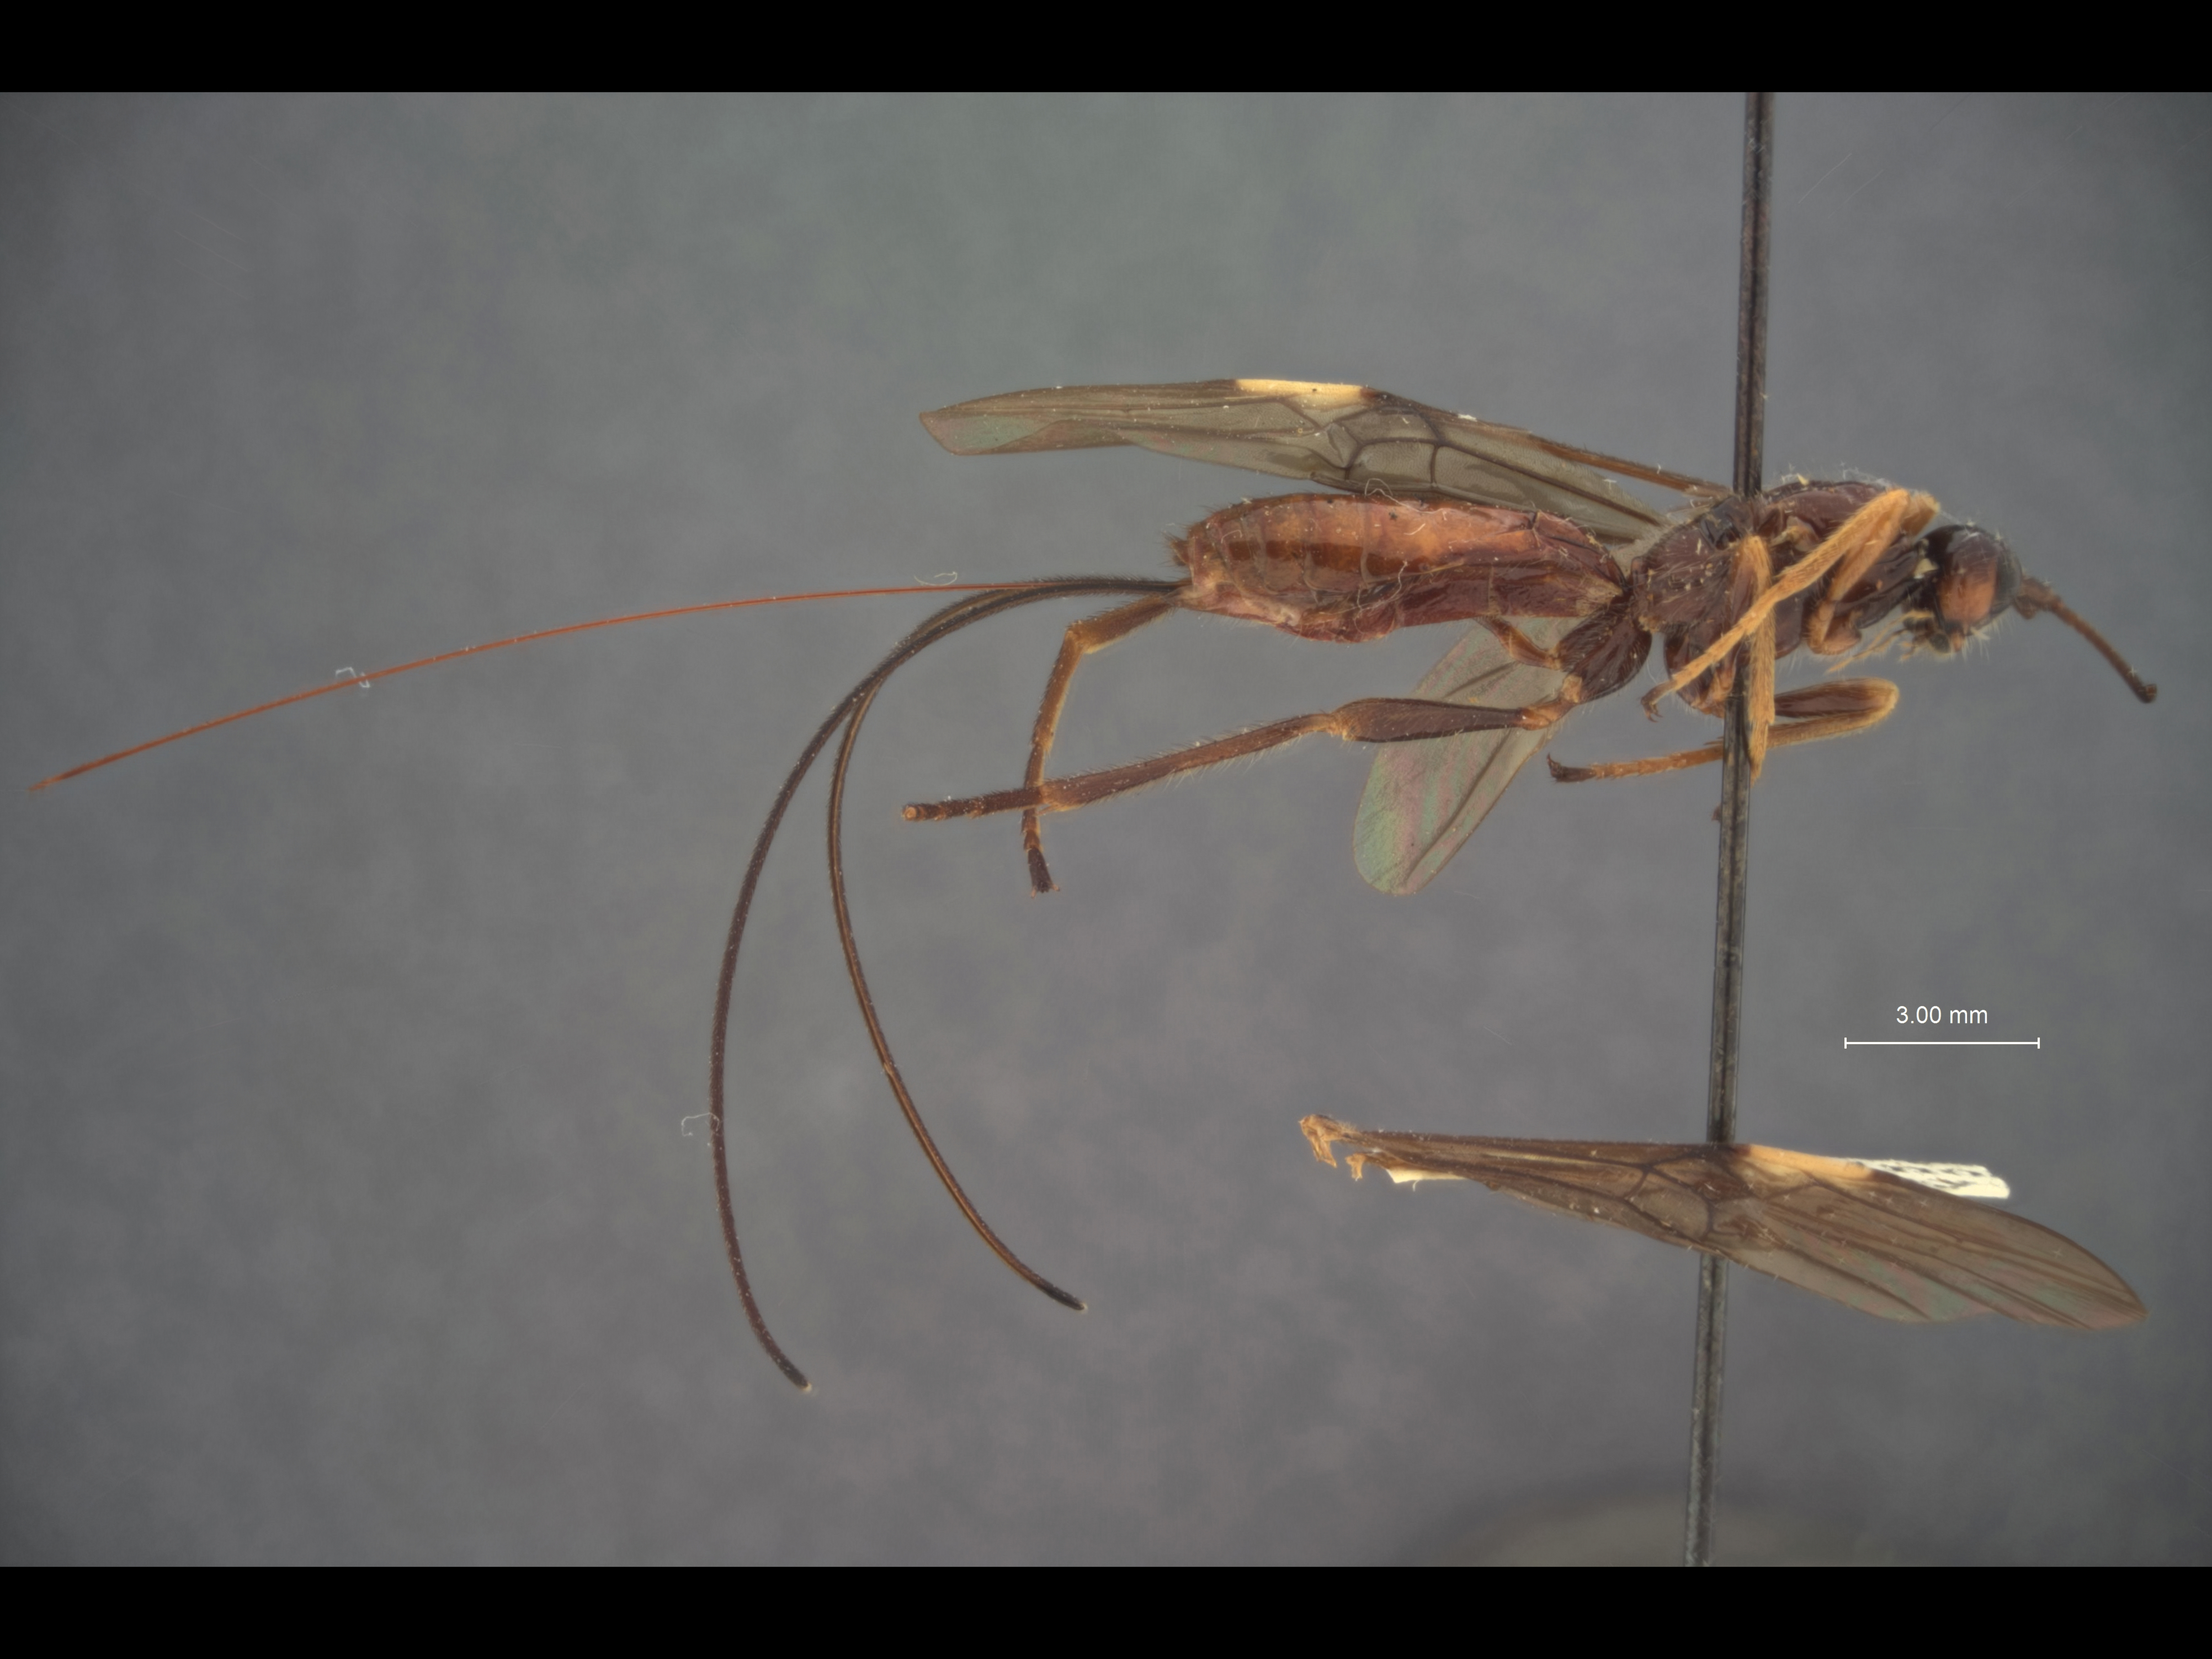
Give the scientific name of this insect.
Cyanopterus peculiaris
